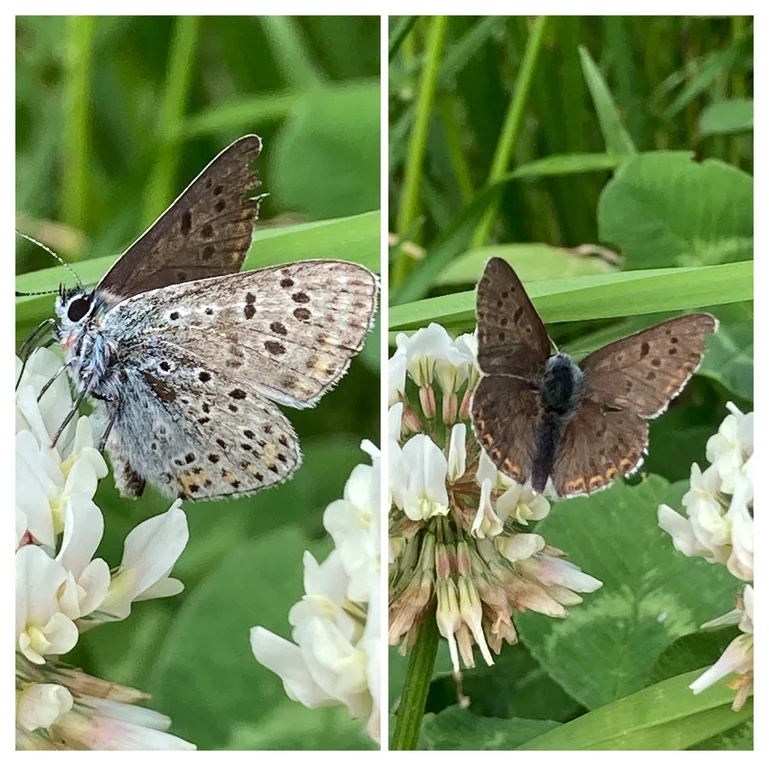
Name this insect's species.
Lycaena tityrus (also Loweia tityrus)
